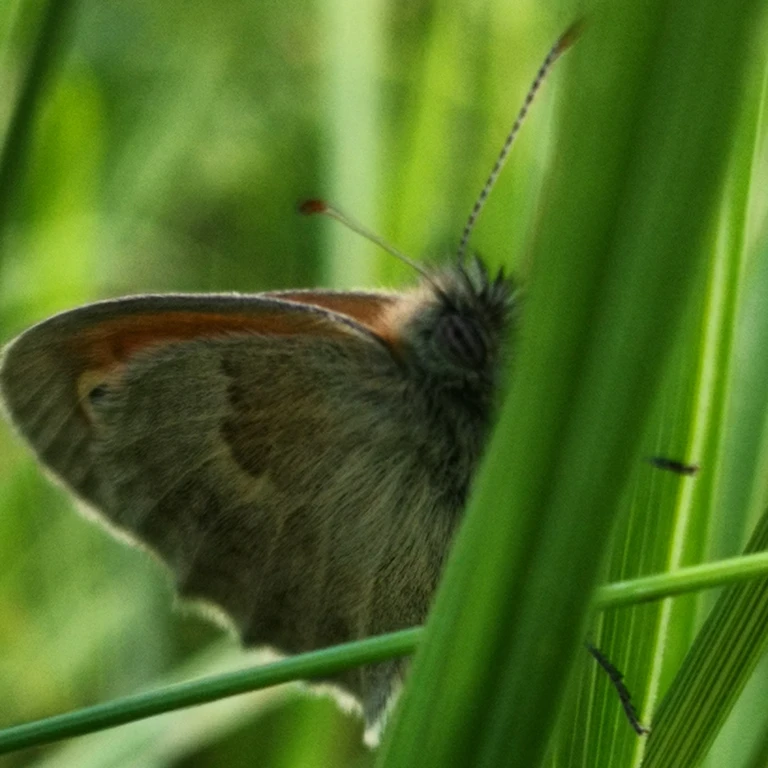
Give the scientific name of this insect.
Coenonympha pamphilus
